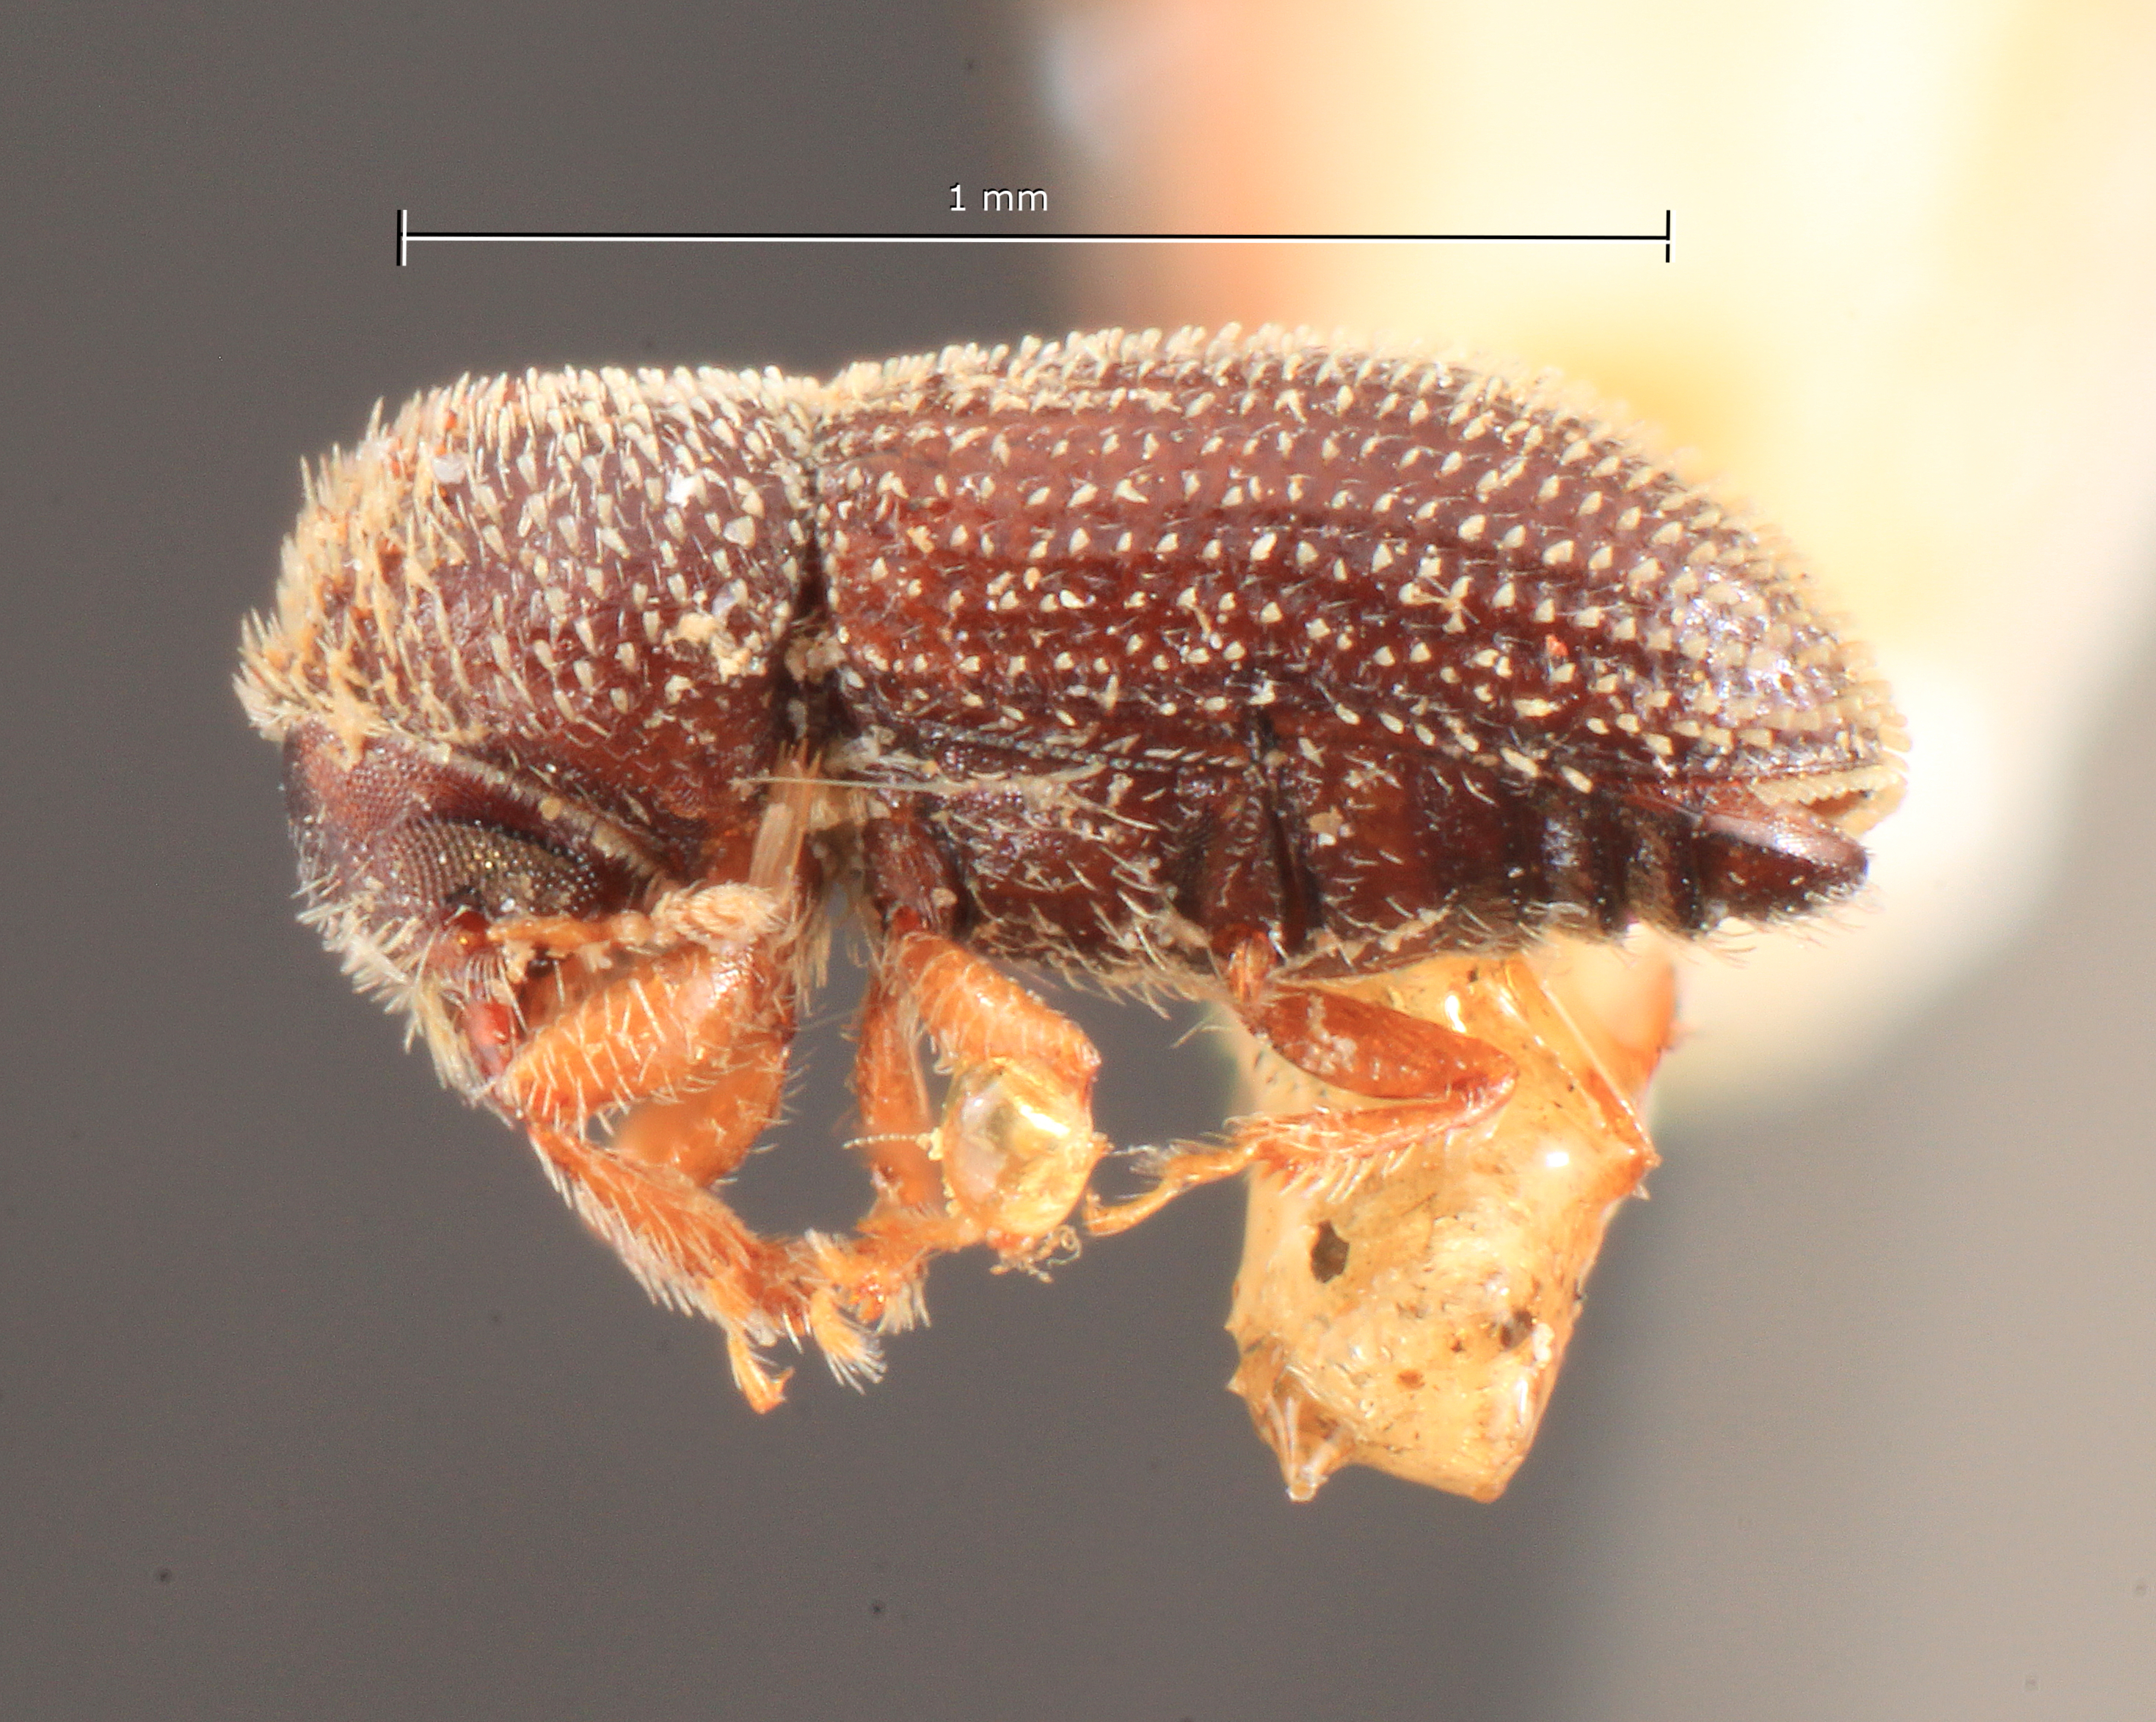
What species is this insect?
Stephanoderes lineatus
